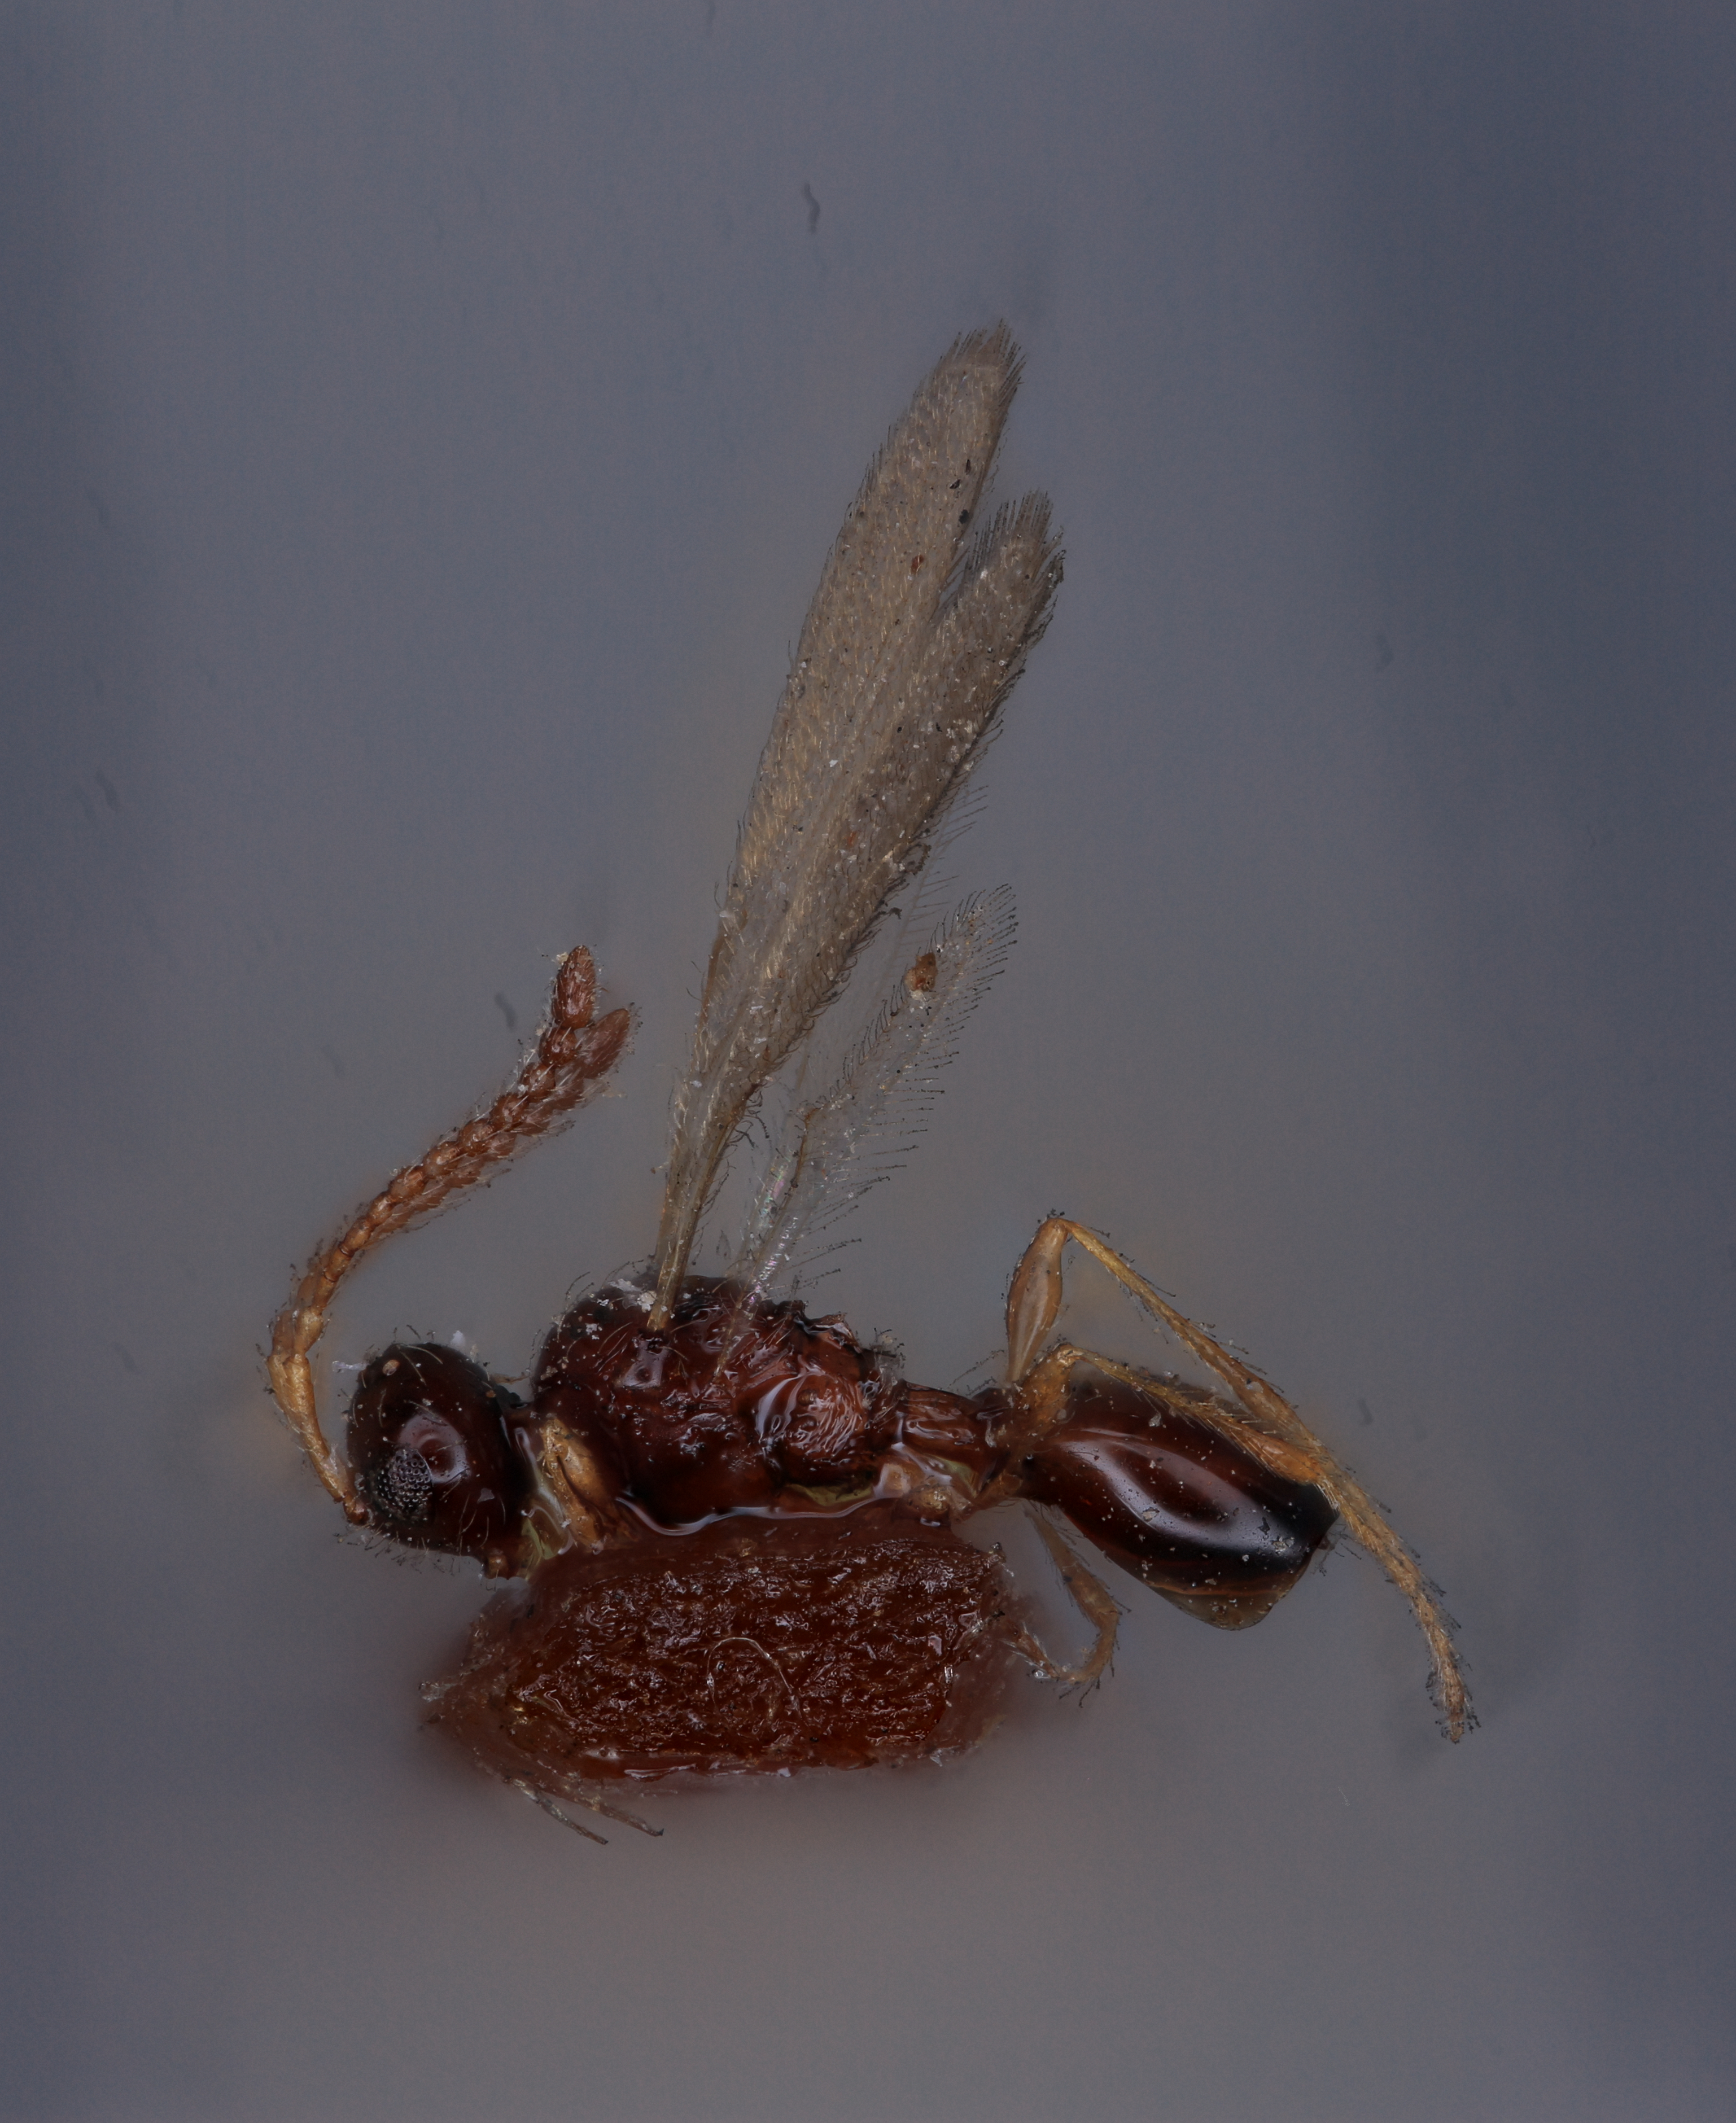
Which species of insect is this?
Hemilexis subemarginata
